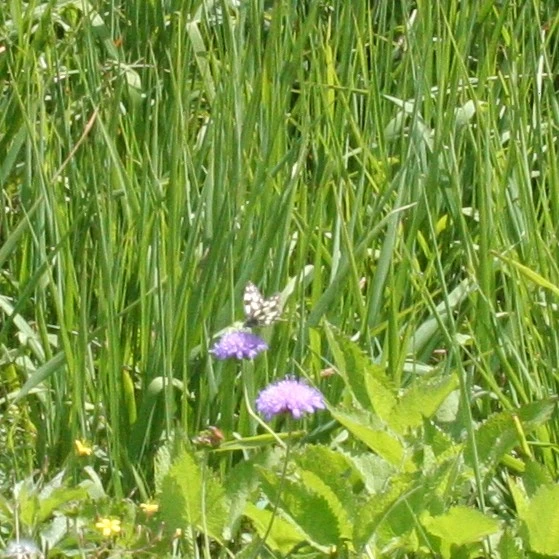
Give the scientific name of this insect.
Melanargia galathea
